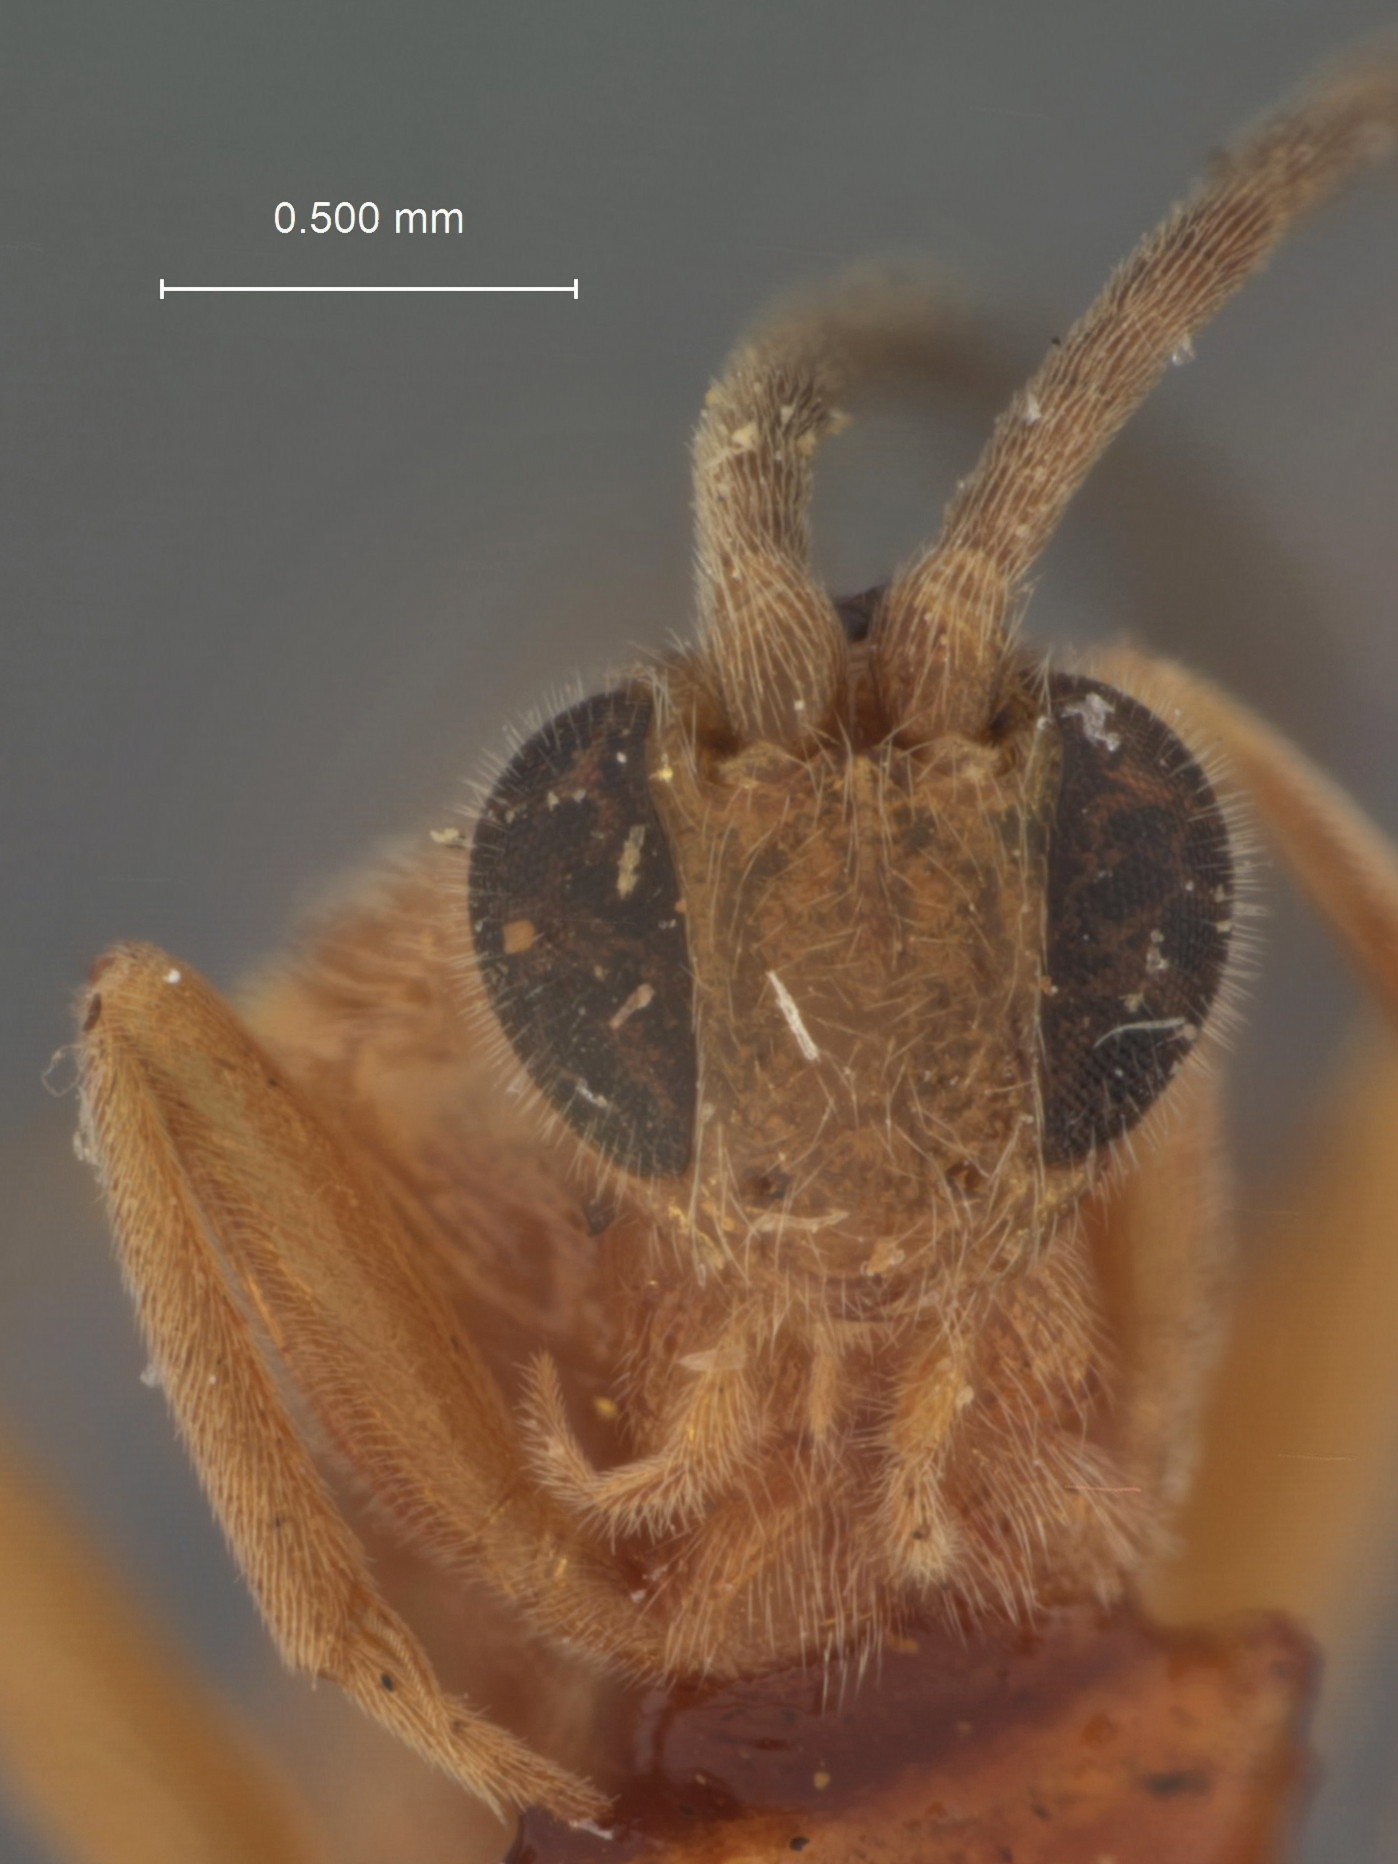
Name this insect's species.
Apanteles iphitus
